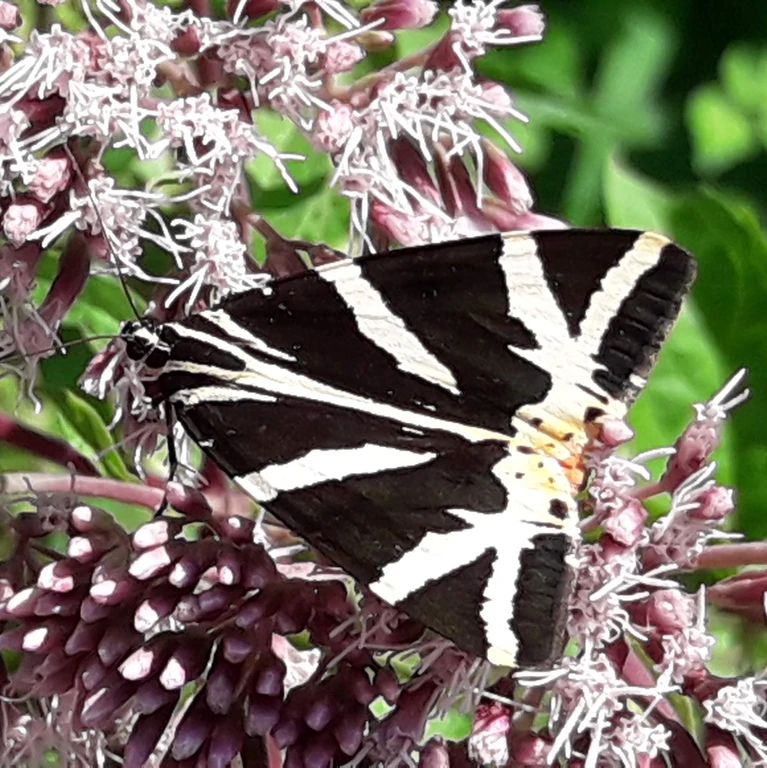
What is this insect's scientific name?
Euplagia quadripunctaria
